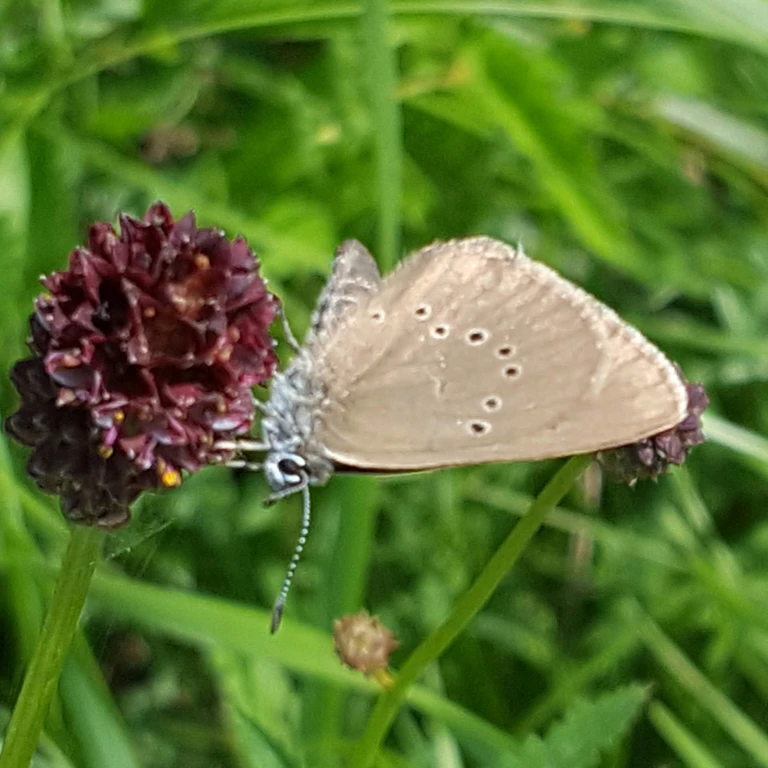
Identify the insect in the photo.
Phengaris nausithous (also Maculinea nausithous)
